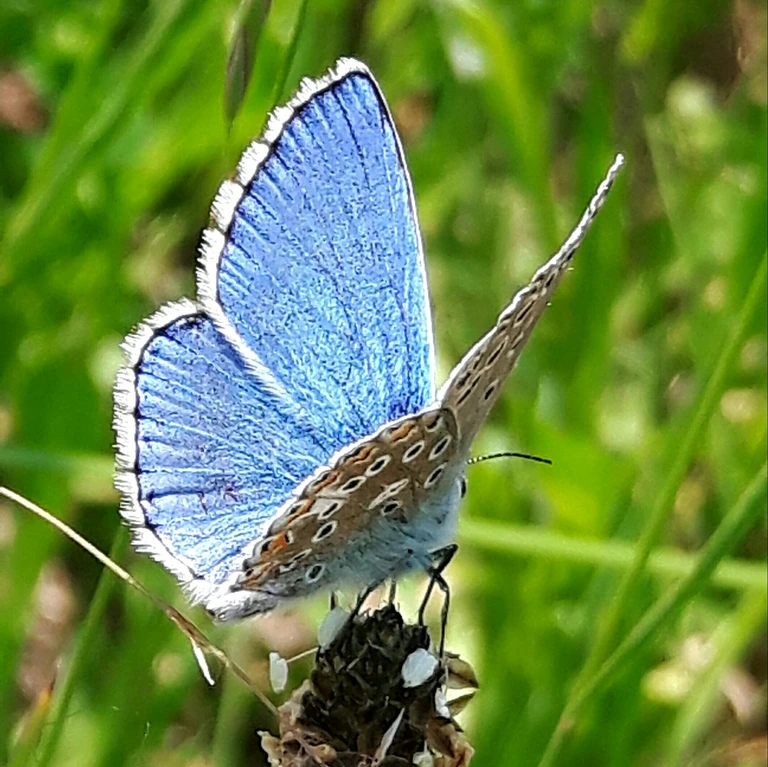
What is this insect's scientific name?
Lysandra bellargus
